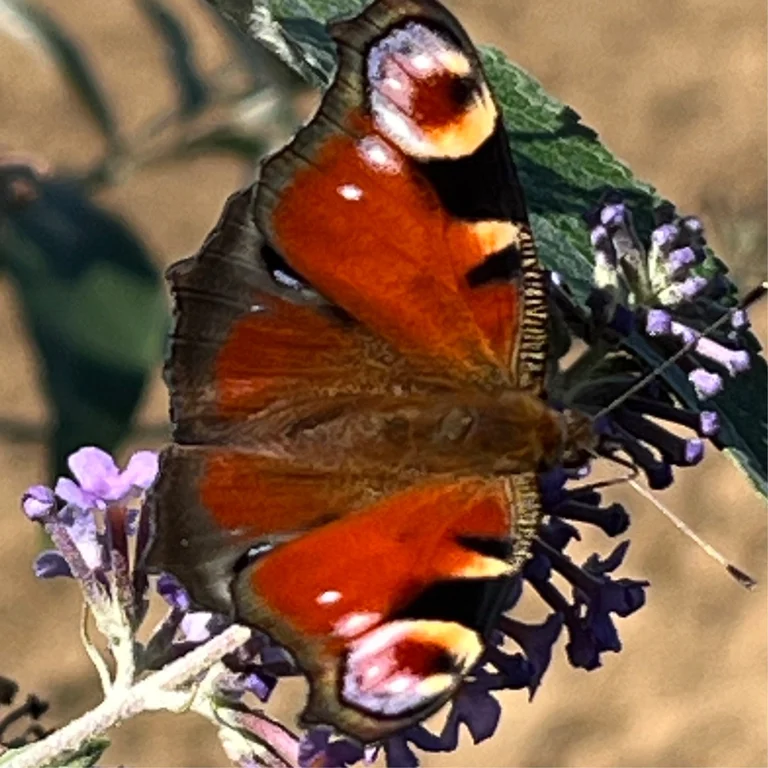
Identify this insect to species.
Aglais io
